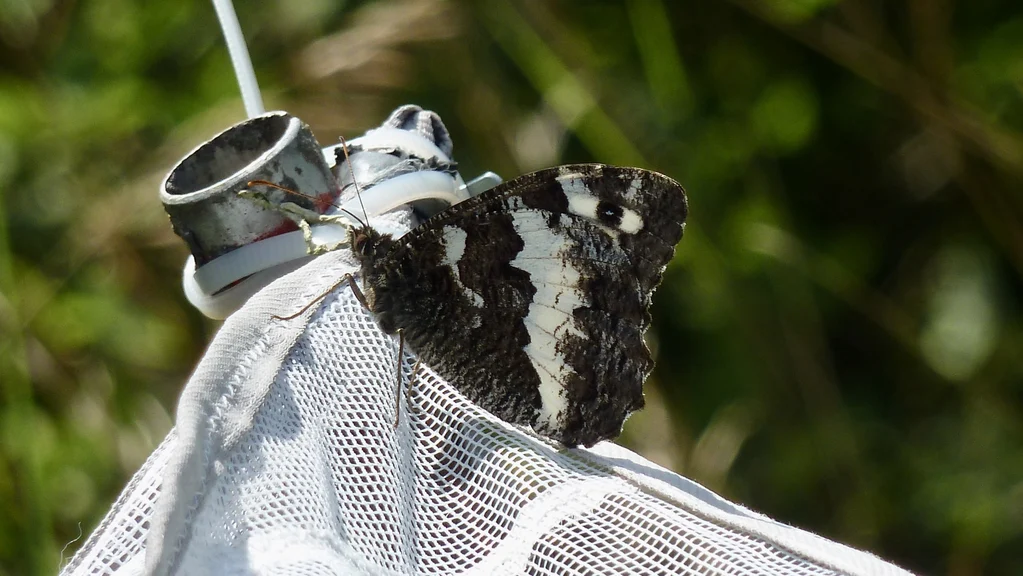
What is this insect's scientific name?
Brintesia circe
